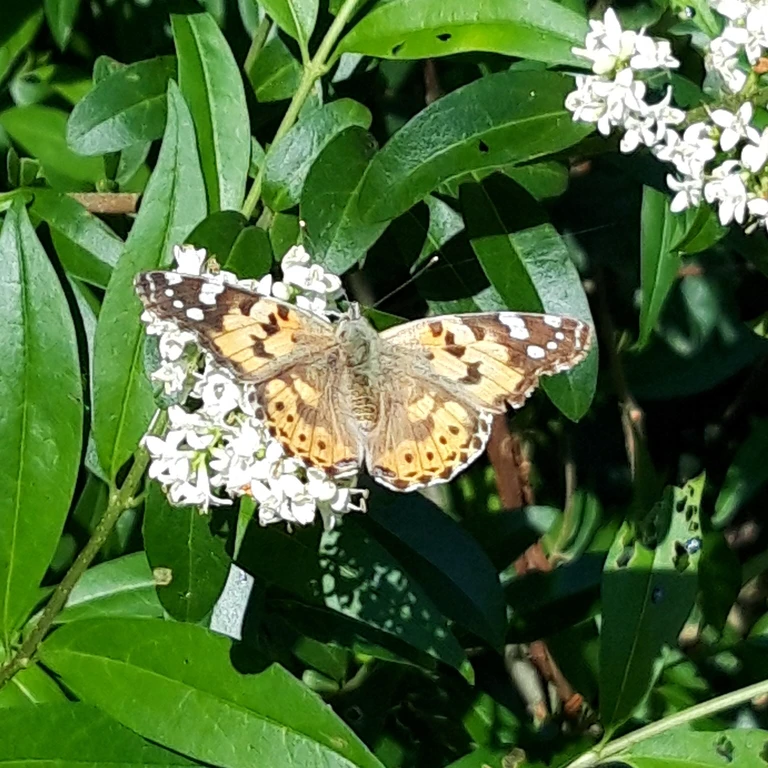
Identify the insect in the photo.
Vanessa cardui
